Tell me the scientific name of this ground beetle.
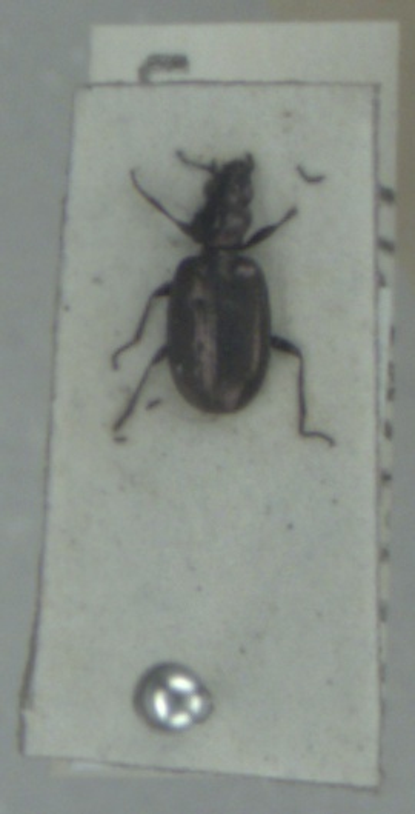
Bembidion bipunctatum
